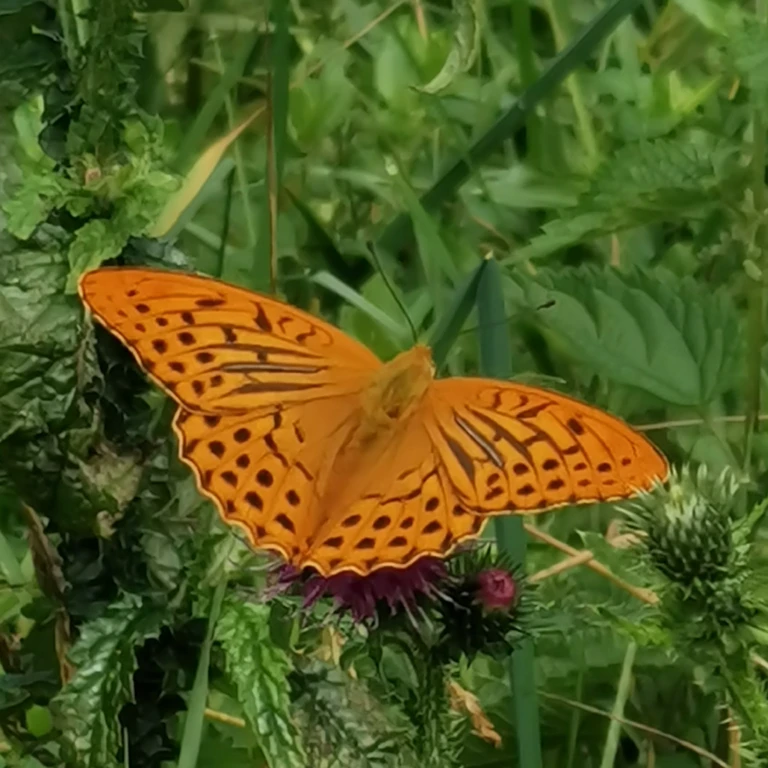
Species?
Argynnis paphia
